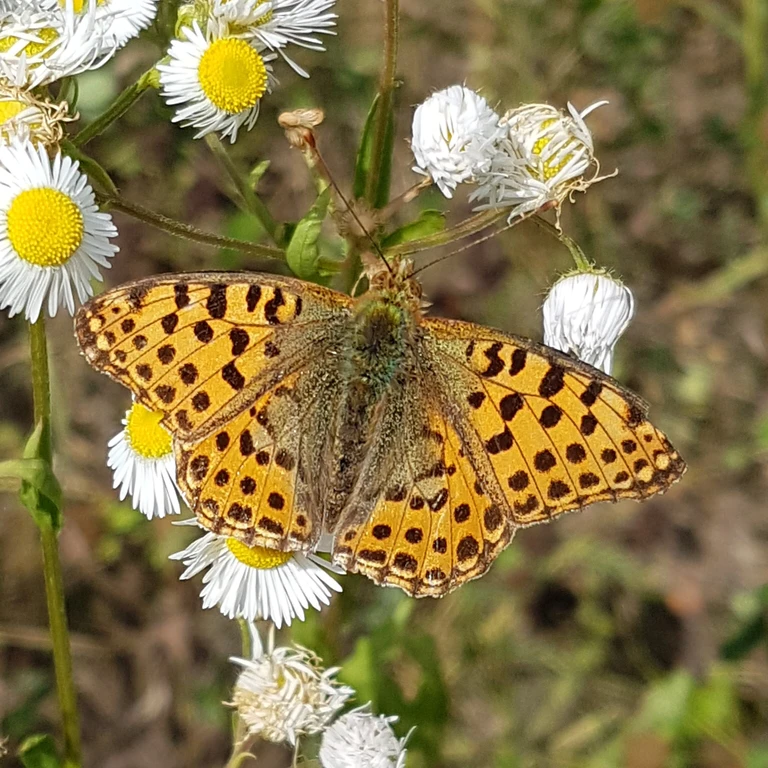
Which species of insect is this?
Issoria lathonia
